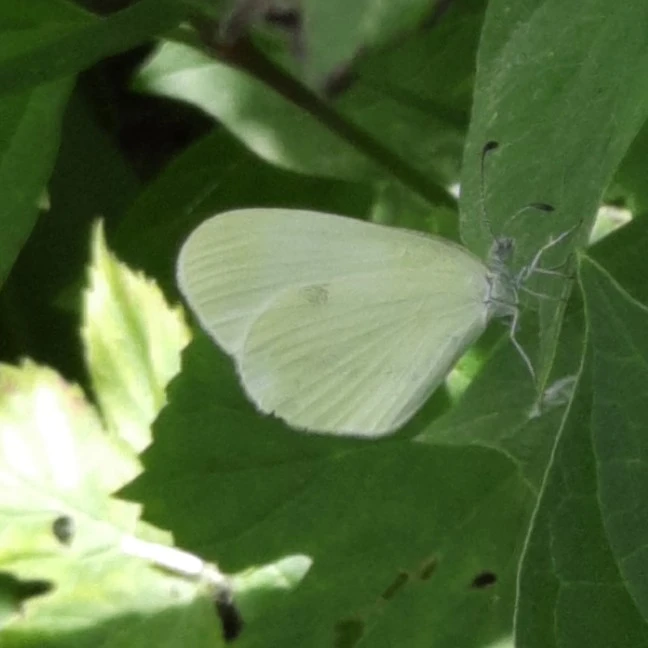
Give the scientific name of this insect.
Leptidea sinapis/juvernica
